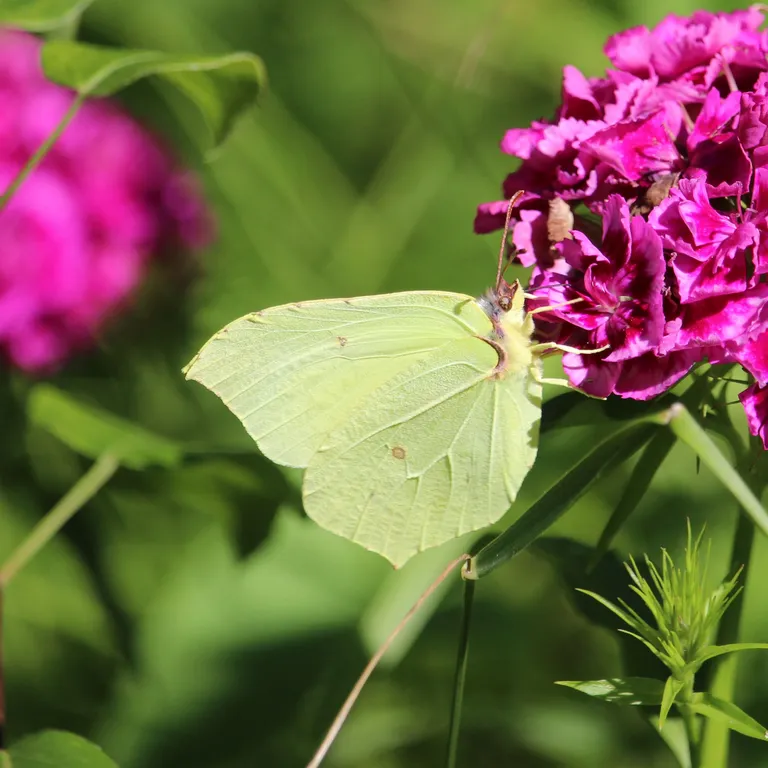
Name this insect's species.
Gonepteryx rhamni
